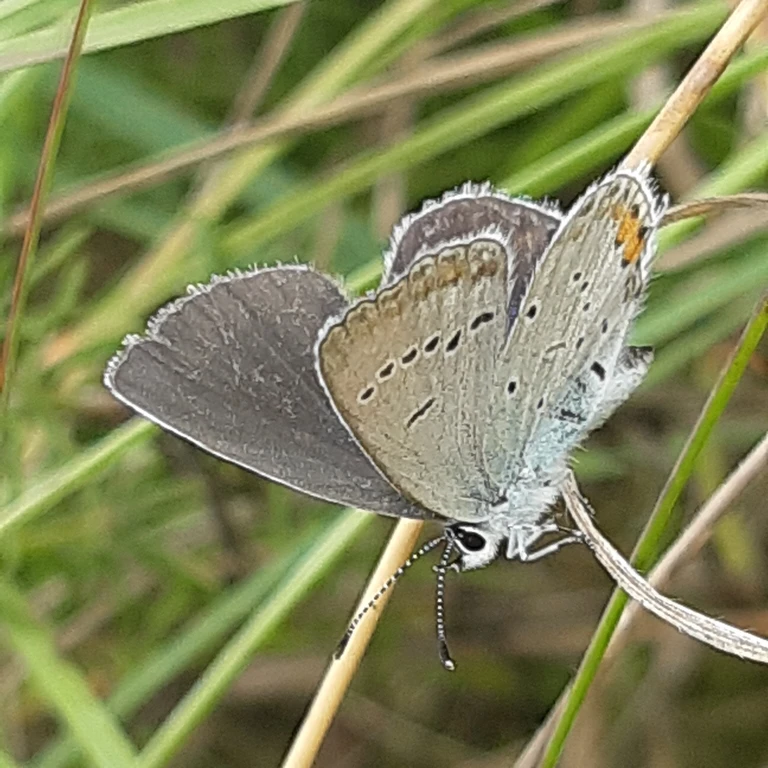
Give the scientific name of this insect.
Cupido argiades (also Elkalyce argiades)
